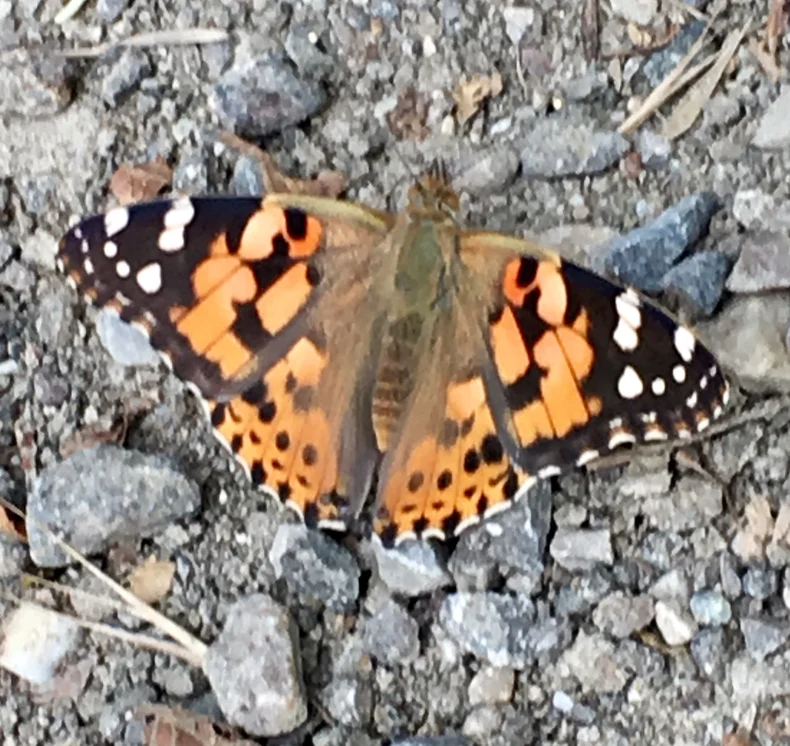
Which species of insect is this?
Vanessa cardui
